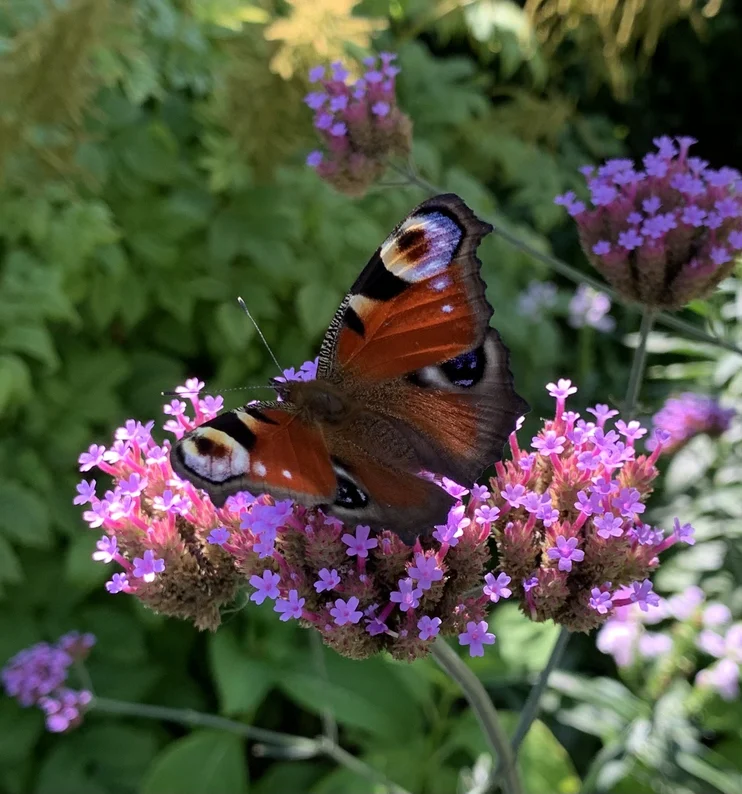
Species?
Aglais io
